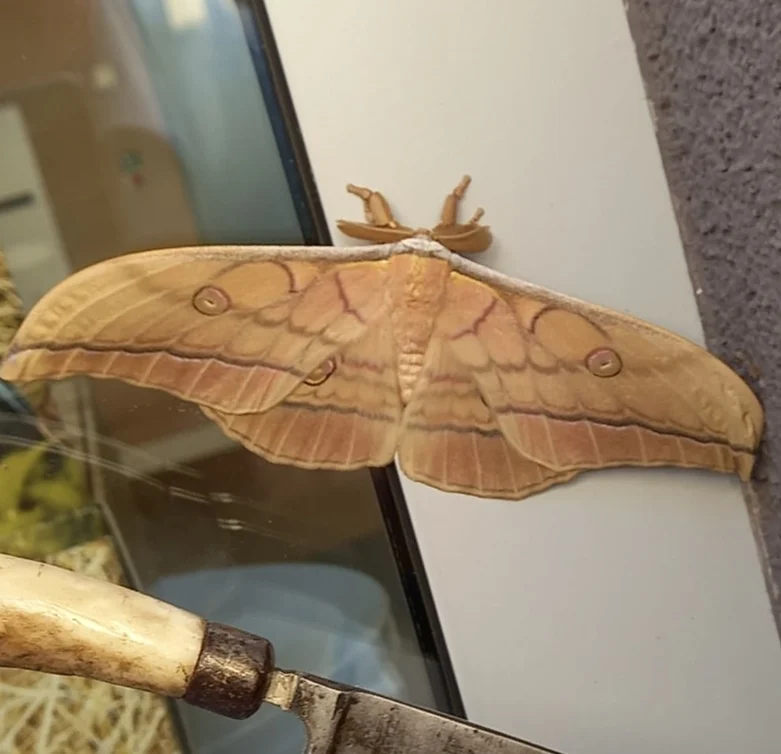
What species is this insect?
Antheraea yamamai
